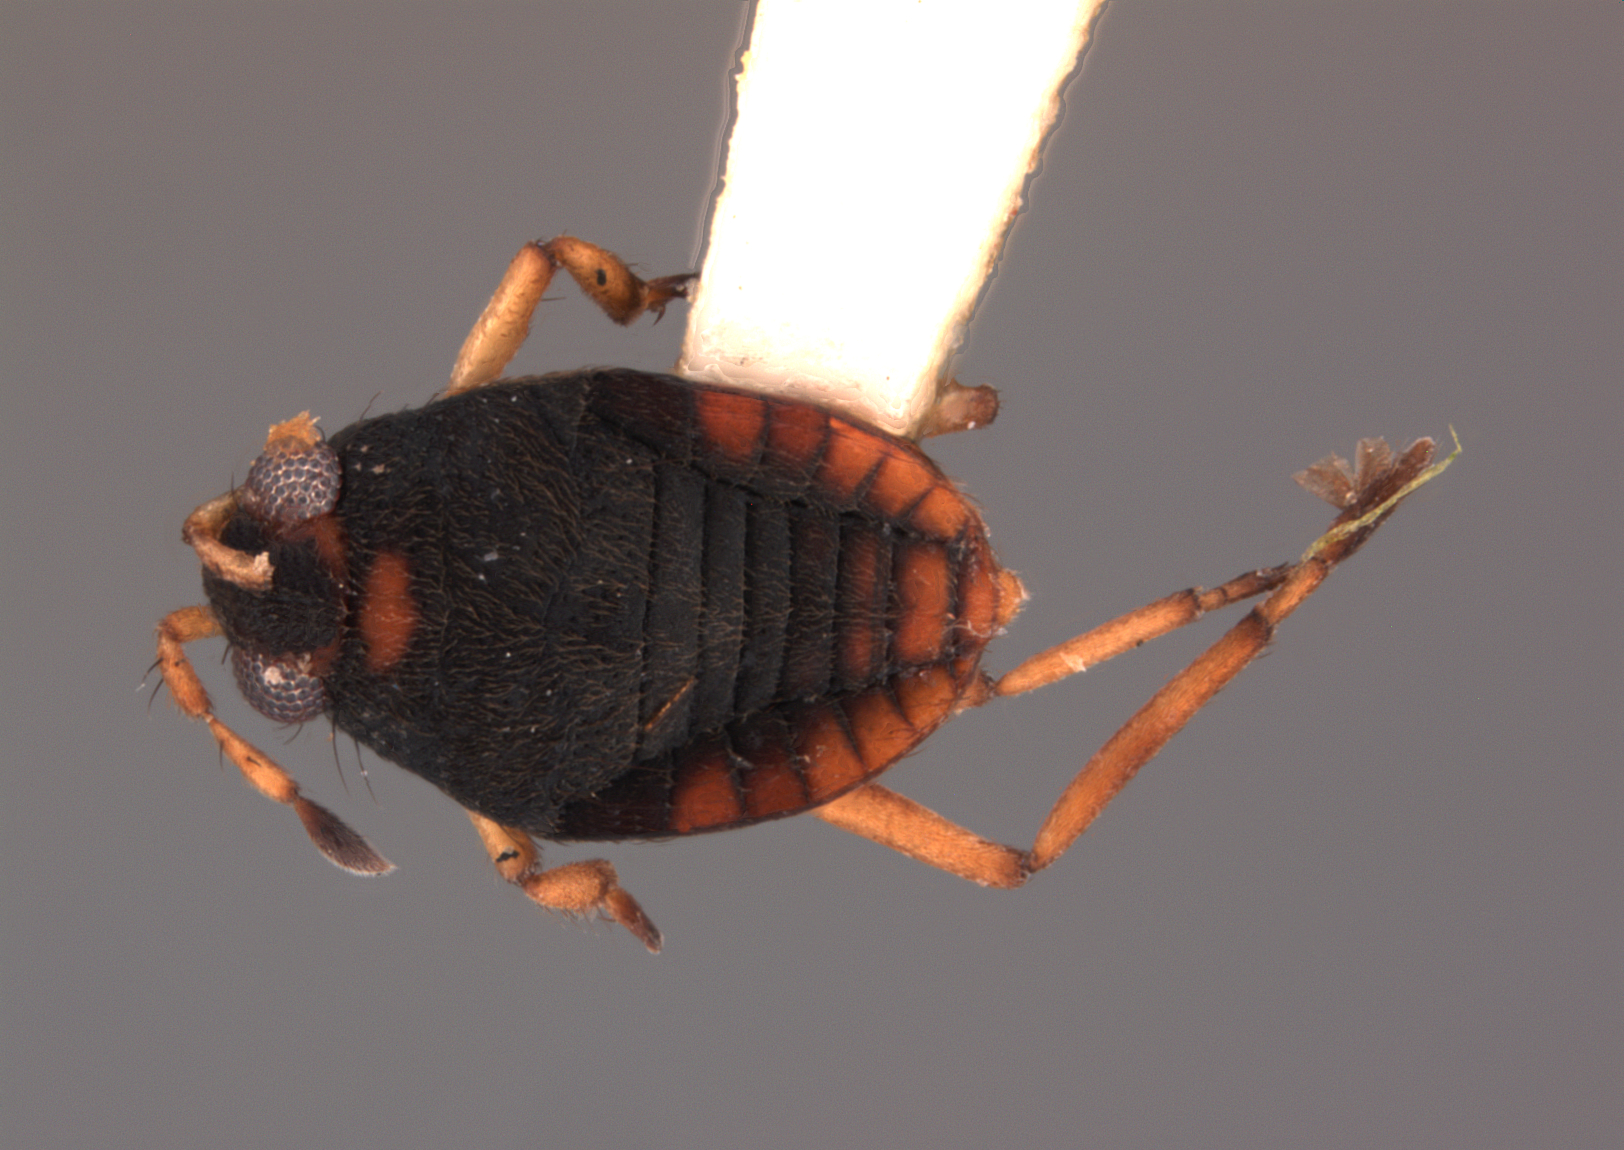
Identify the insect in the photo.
Euvelia advena
